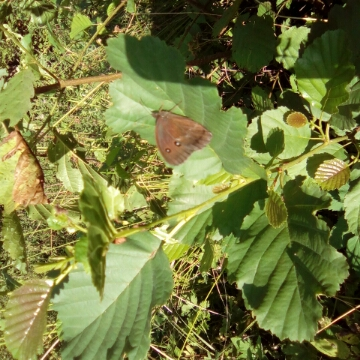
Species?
Minois dryas
